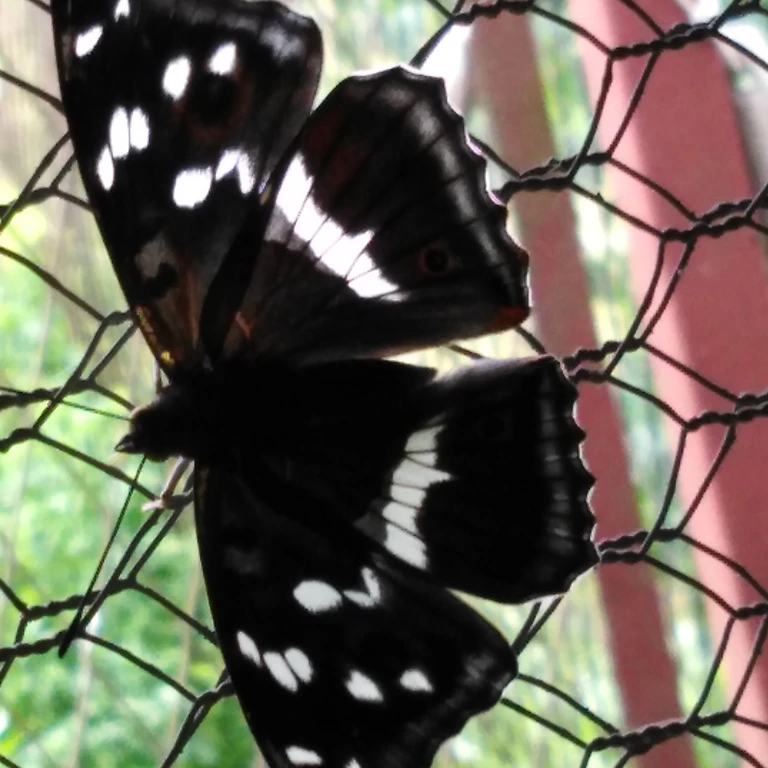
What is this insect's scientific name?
Apatura iris
